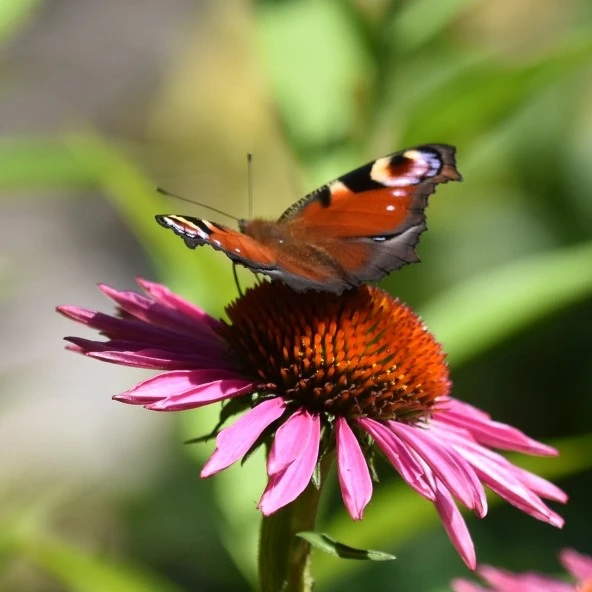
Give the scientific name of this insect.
Aglais io
